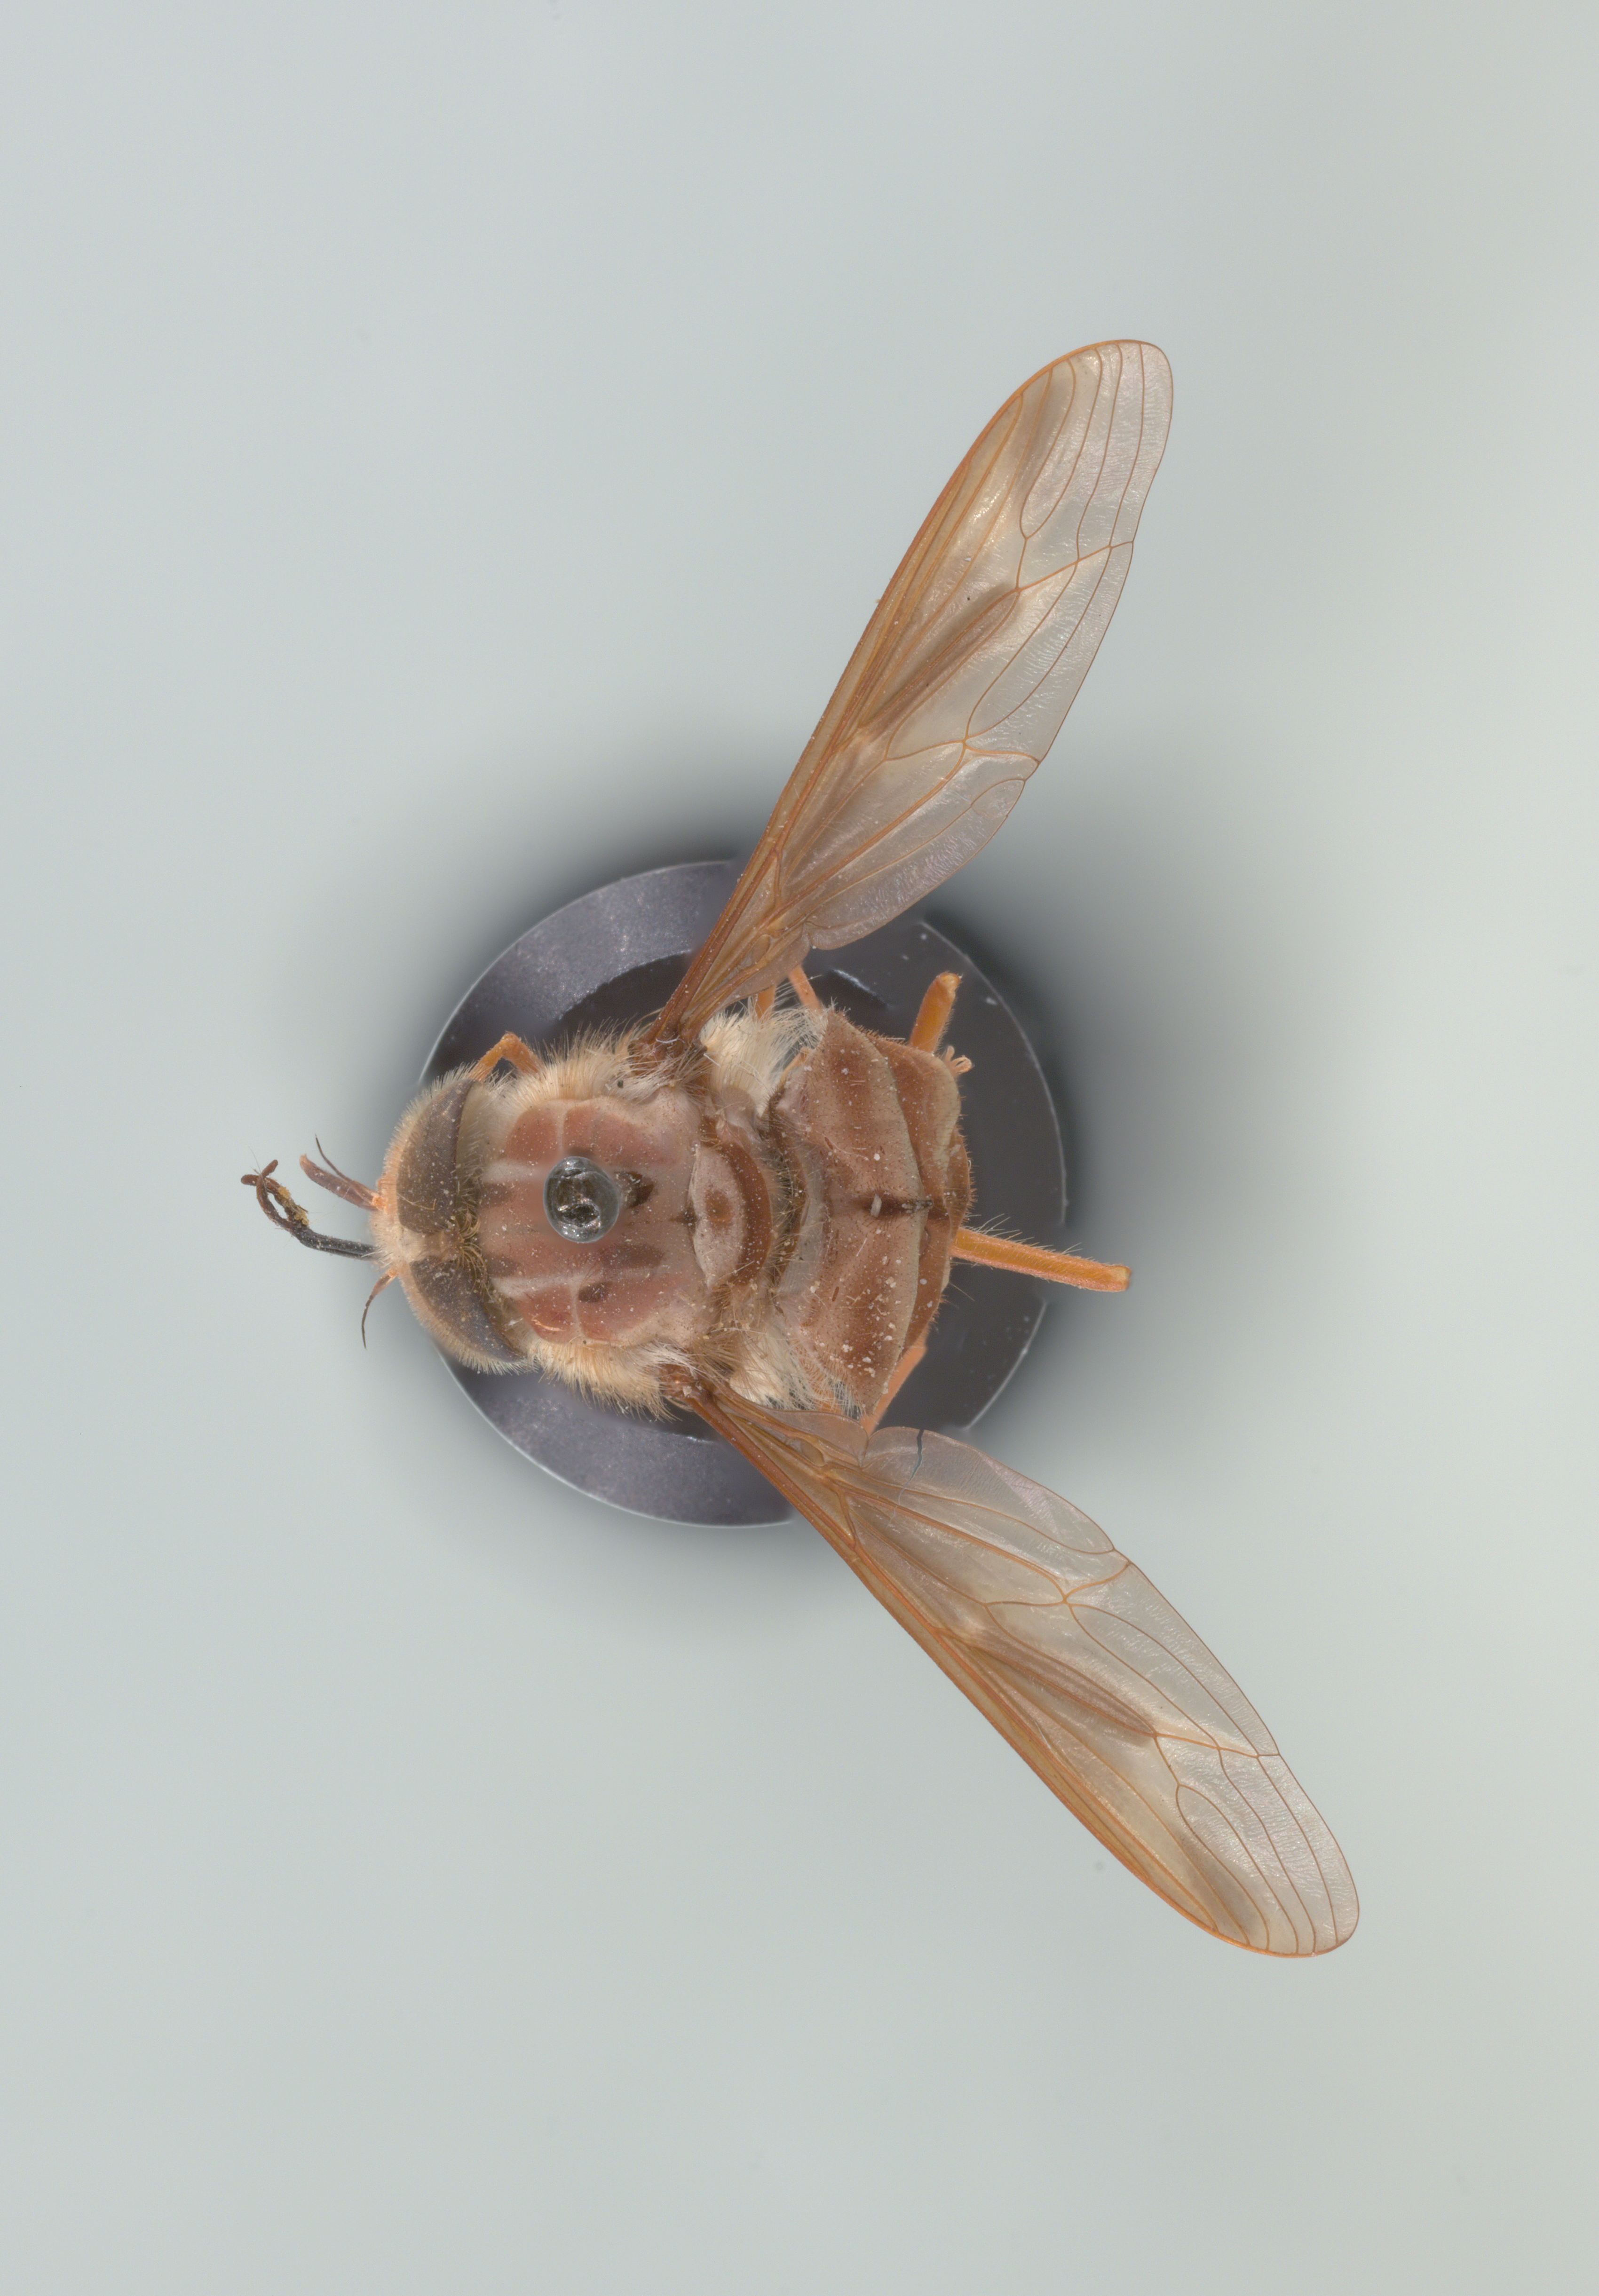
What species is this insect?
Hirmoneura nubipennis (also Trichophthalma nubipennis)
